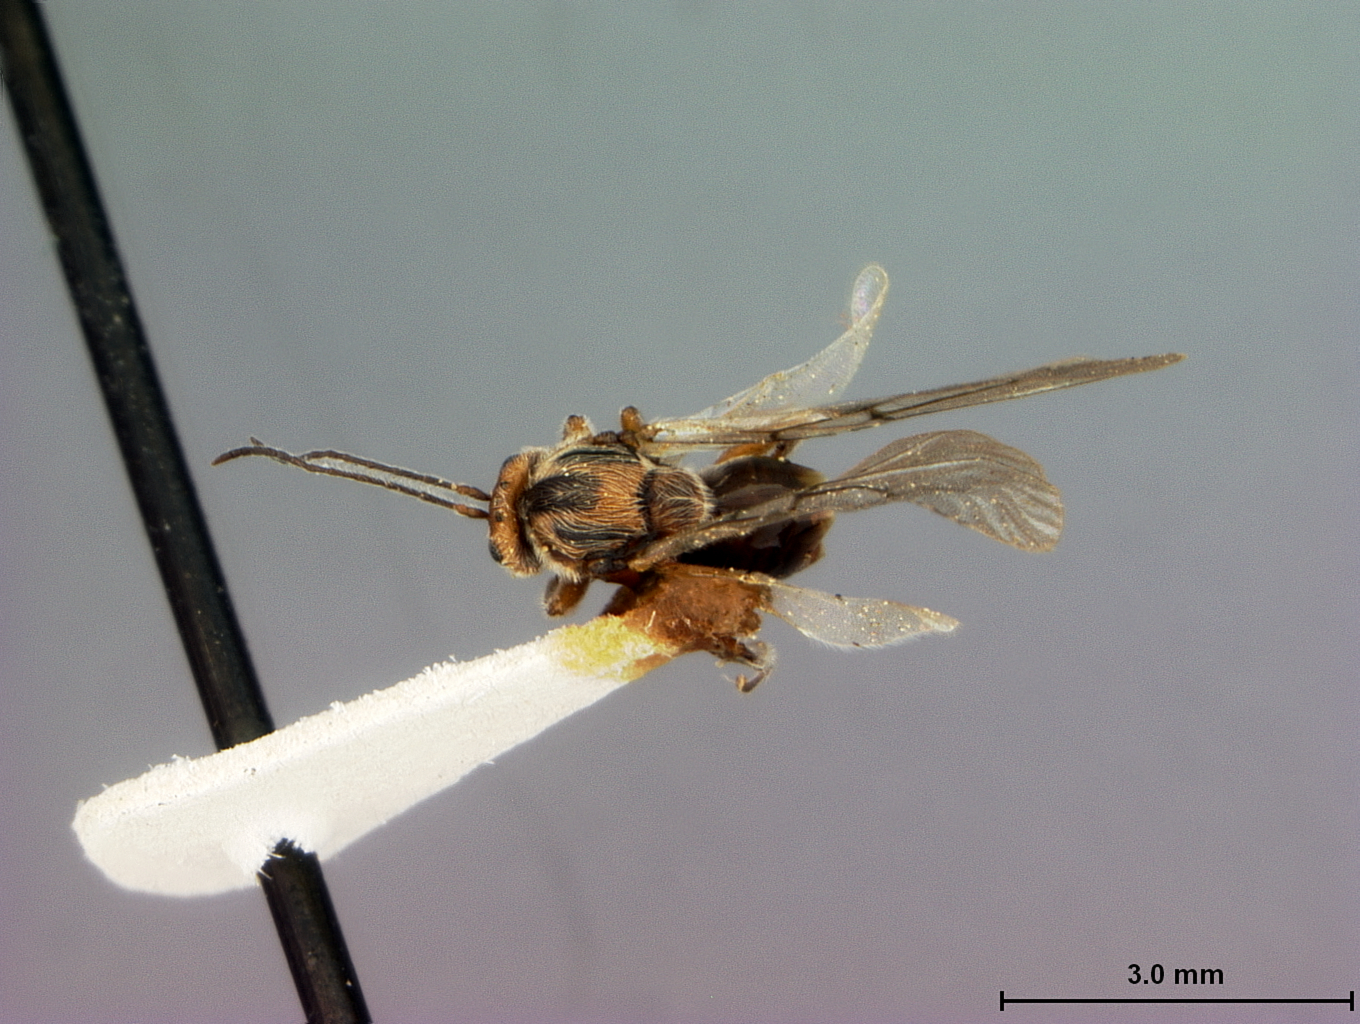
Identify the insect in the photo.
Disholcaspis prehensa
